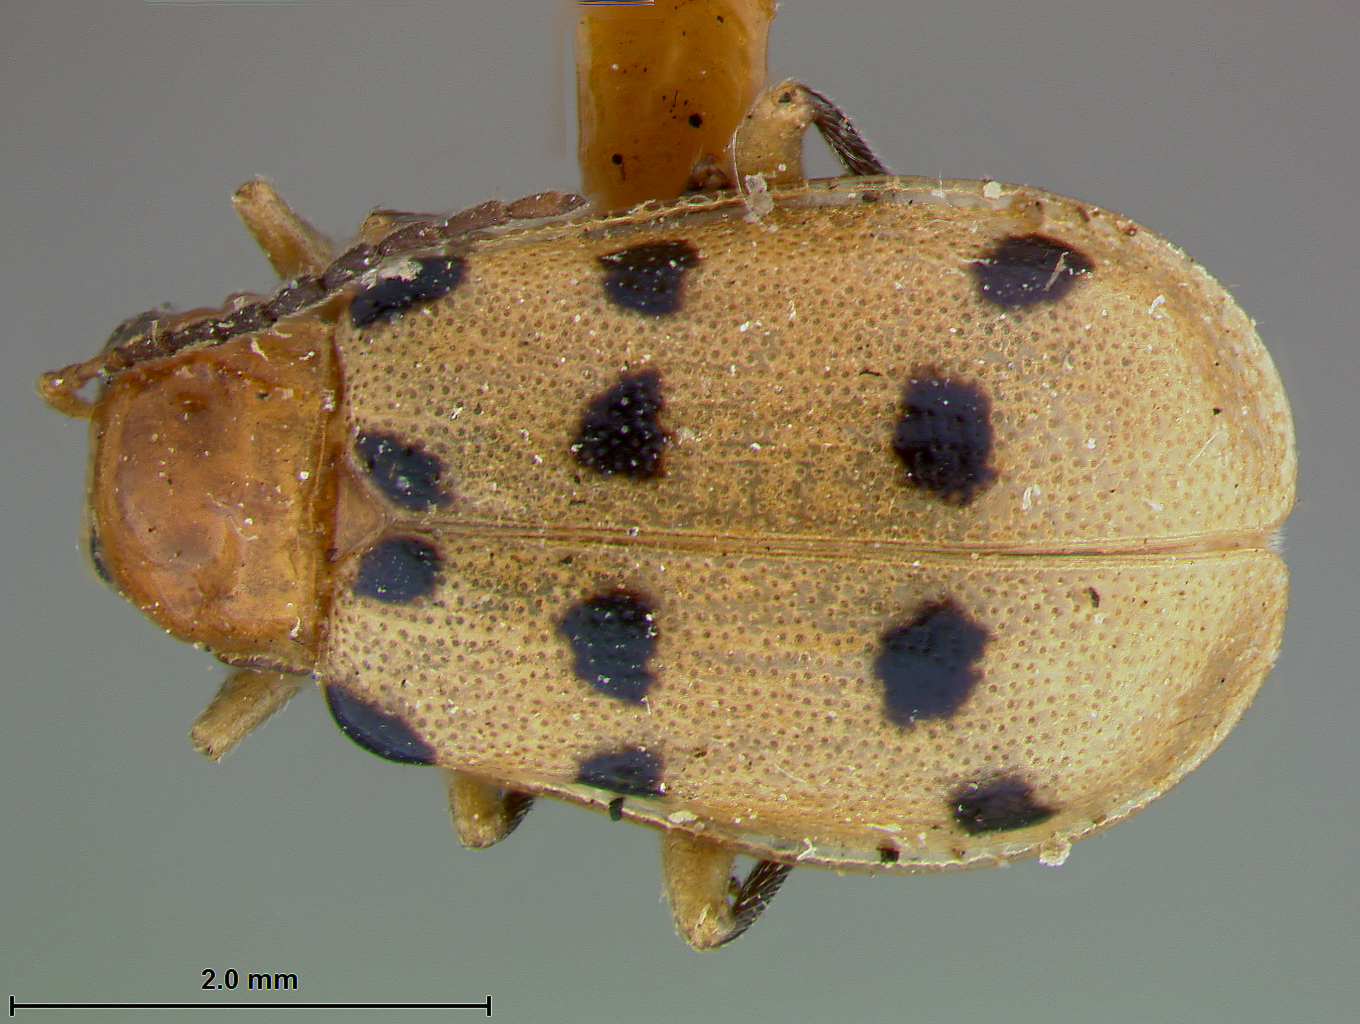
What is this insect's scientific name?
Neobrotica tampicensis
